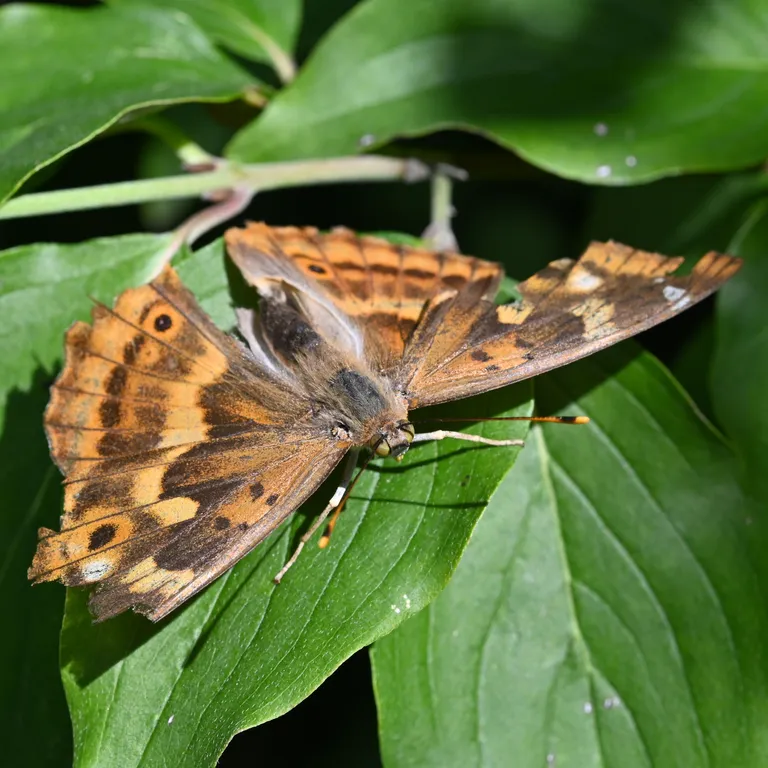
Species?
Apatura ilia
